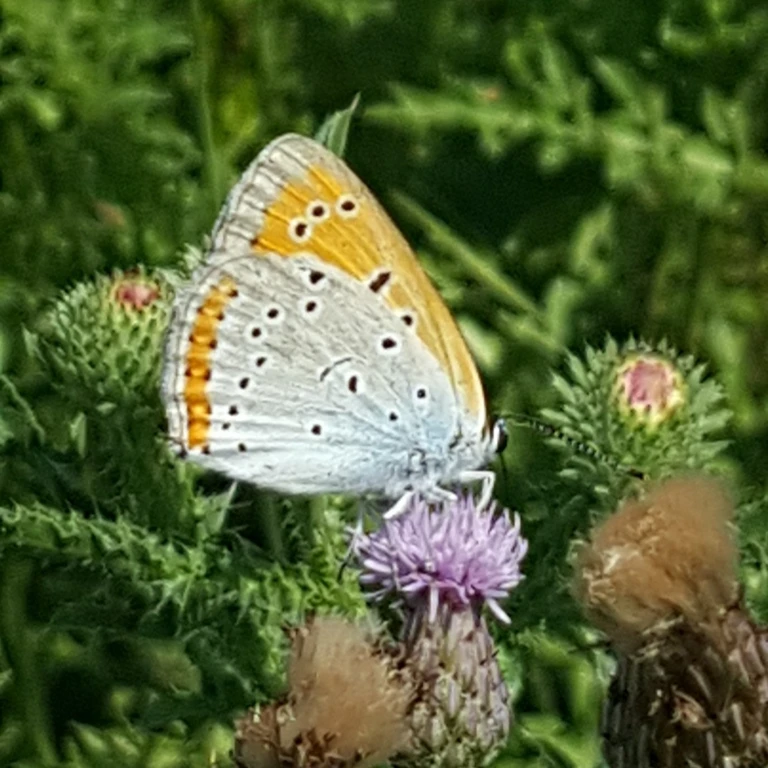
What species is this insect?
Lycaena dispar
